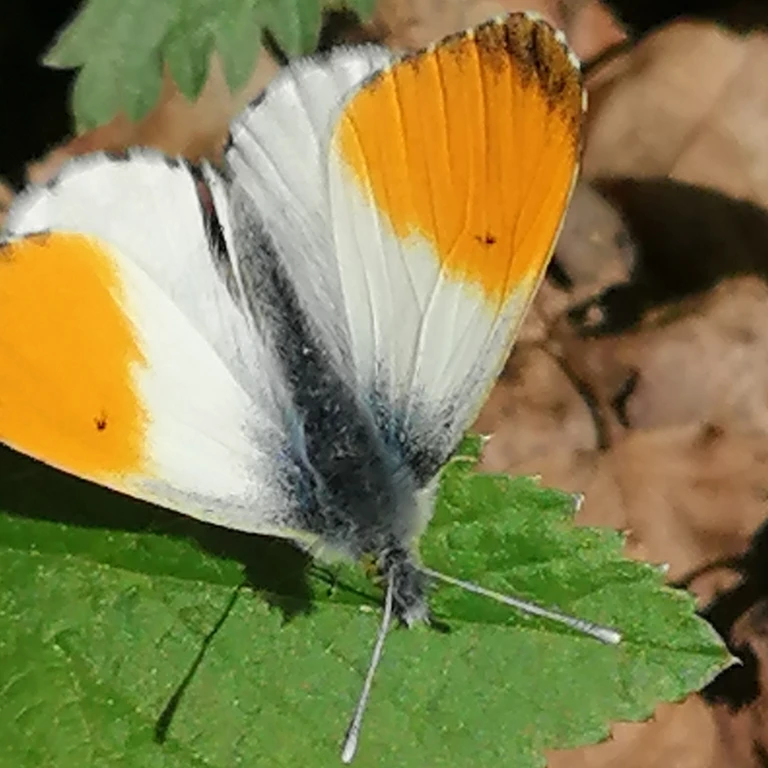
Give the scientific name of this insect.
Anthocharis cardamines
